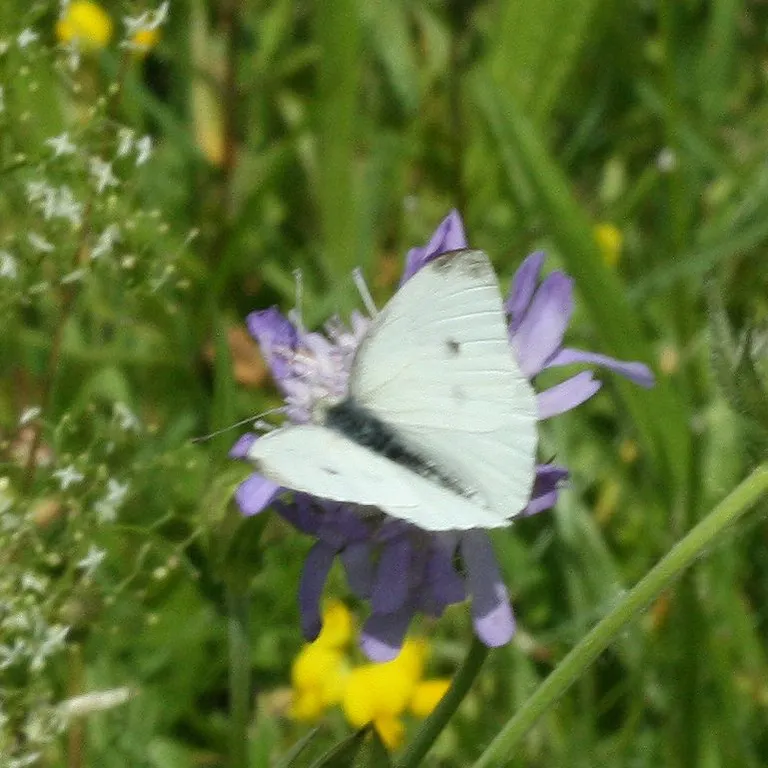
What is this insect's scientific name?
Pieris rapae
